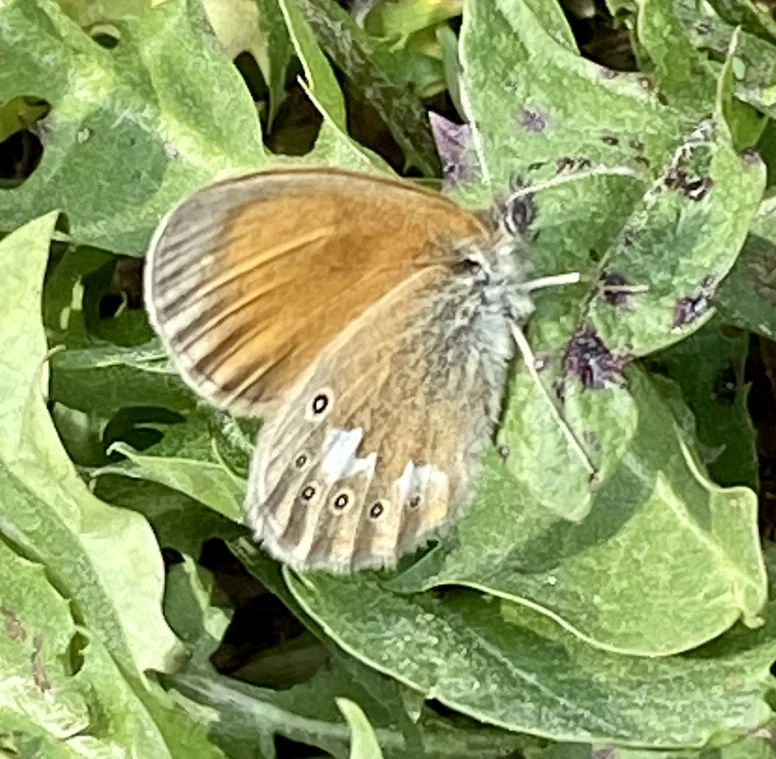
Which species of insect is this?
Coenonympha glycerion (also Coenonympha iphis)
